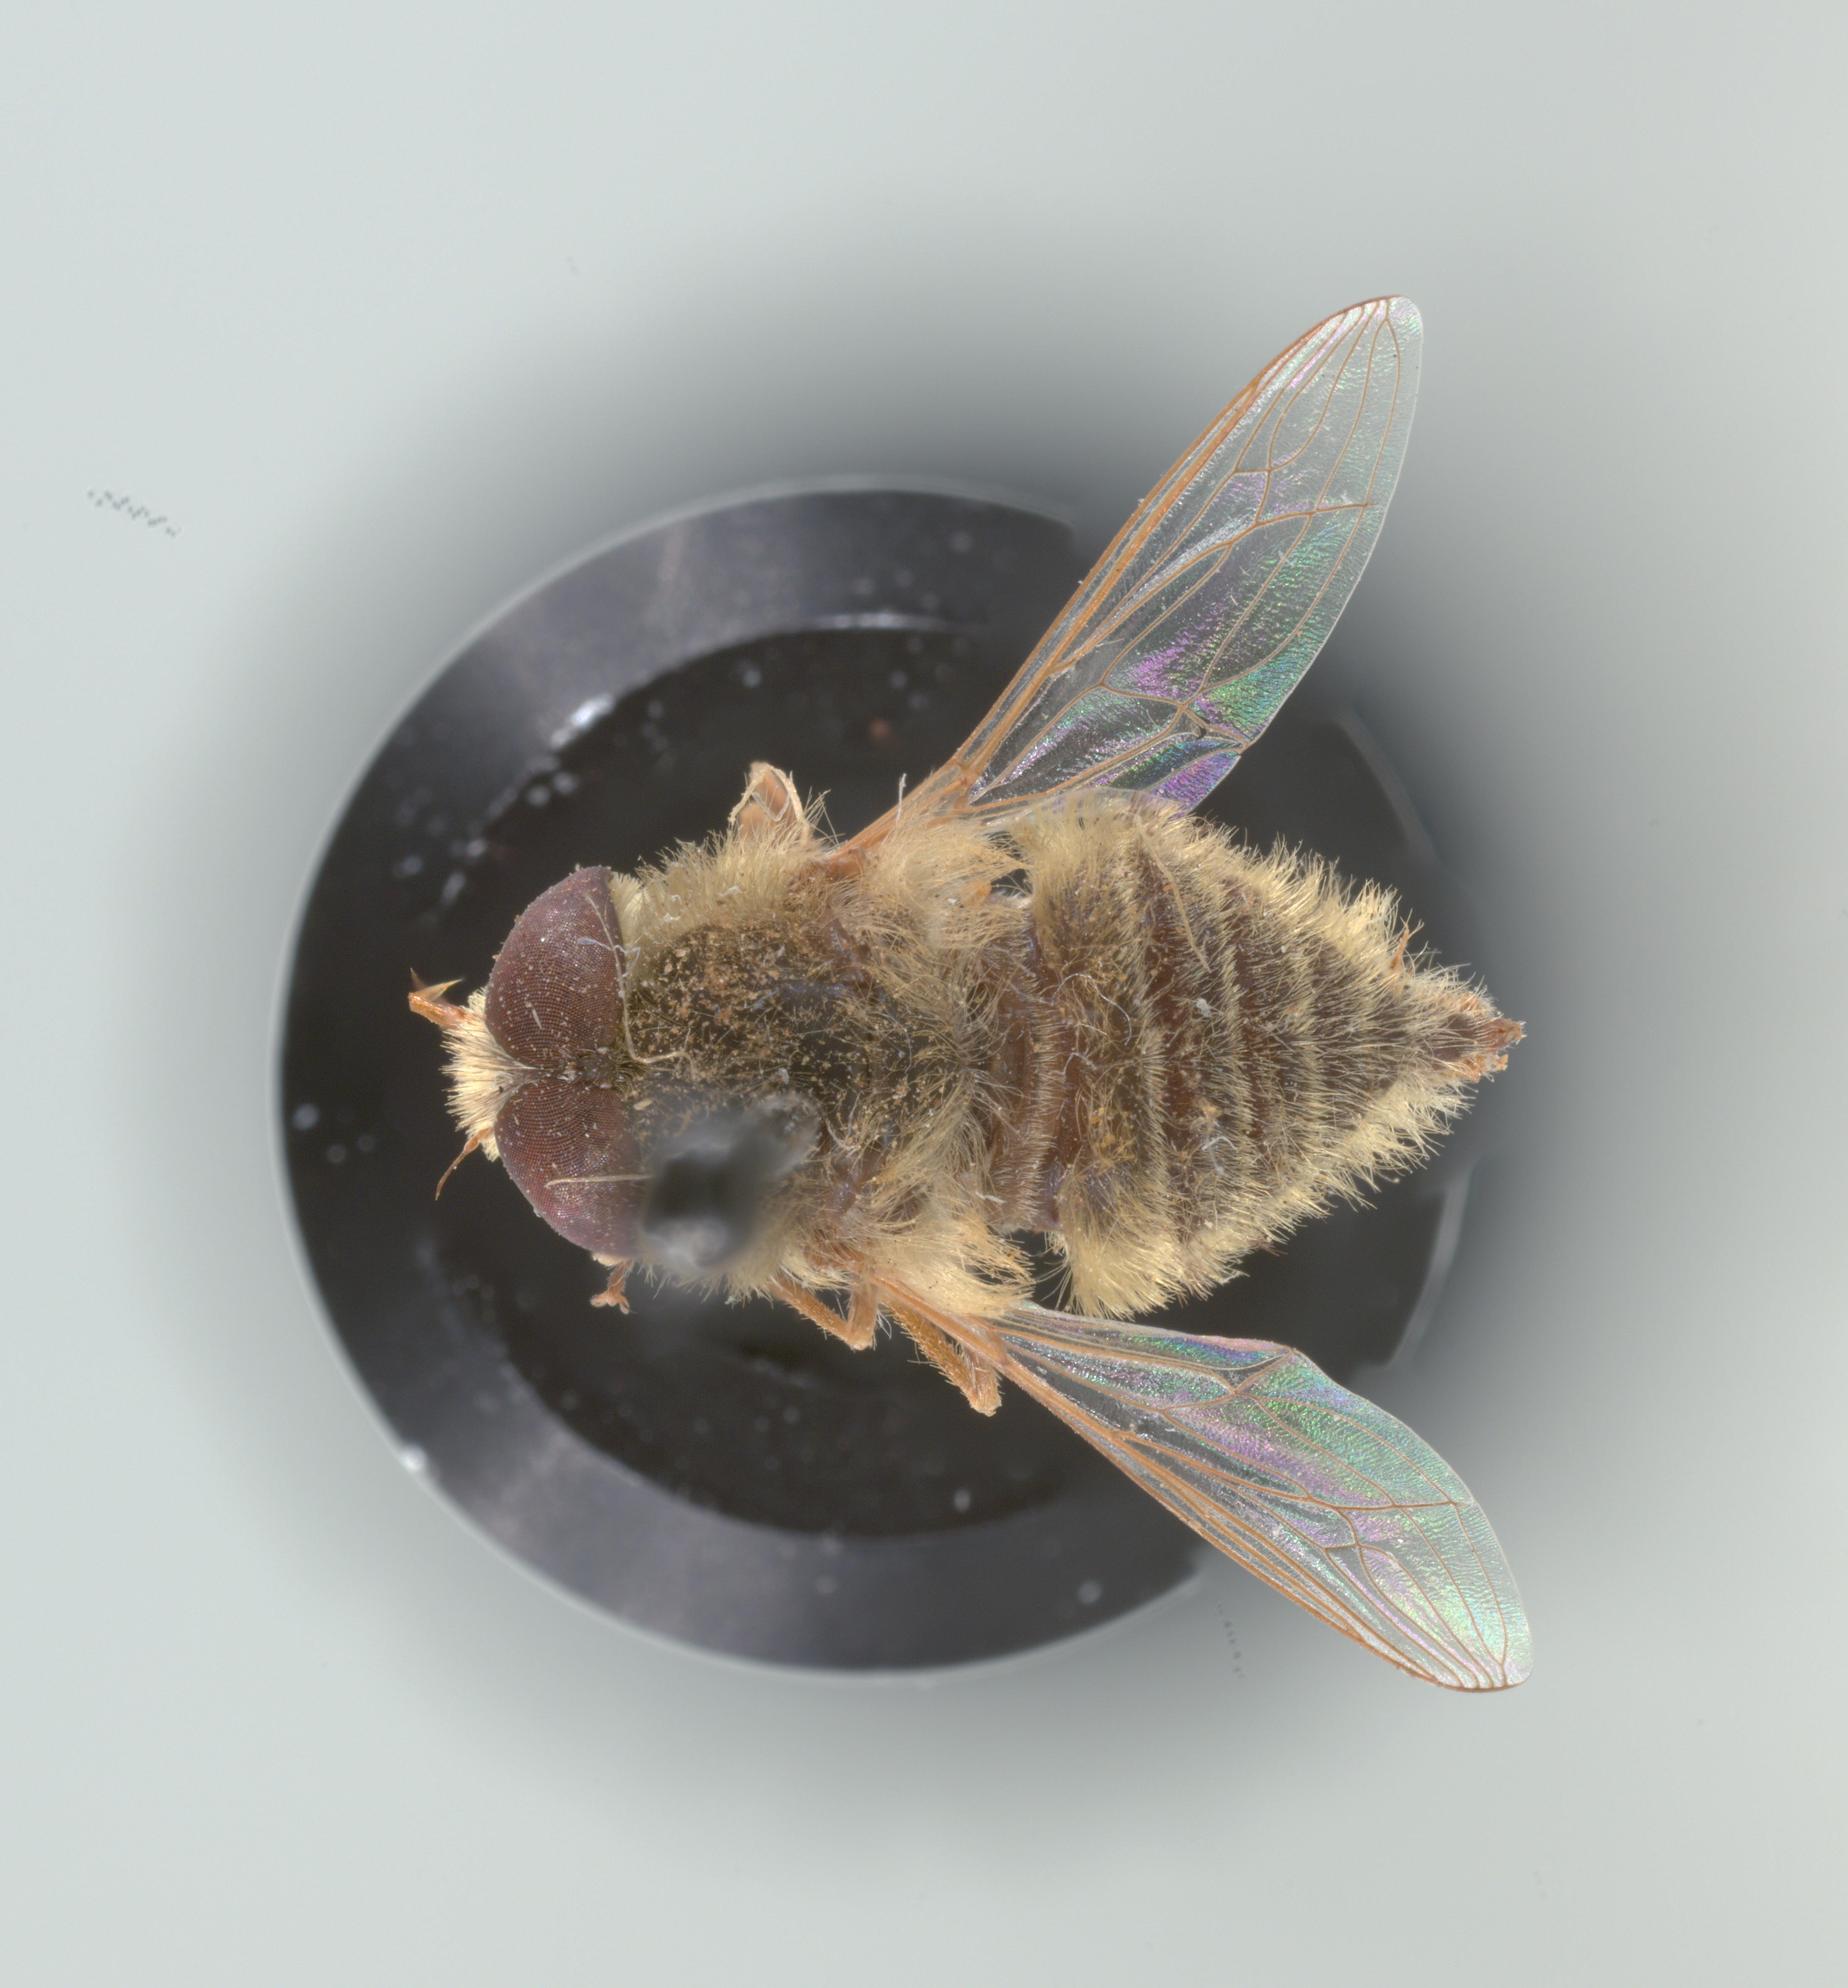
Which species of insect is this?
Neorhynchocephalus sackenii
